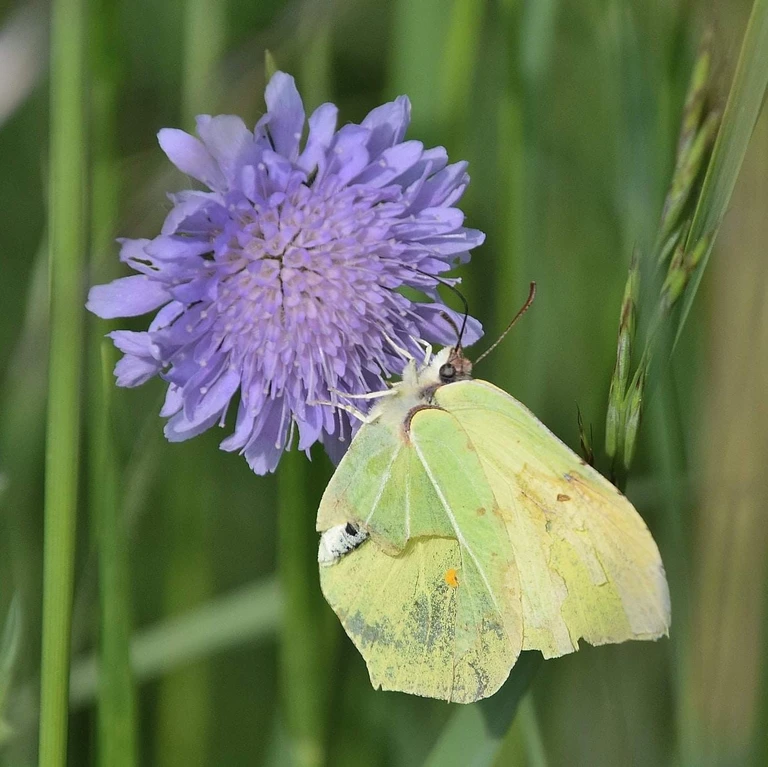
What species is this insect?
Gonepteryx rhamni
